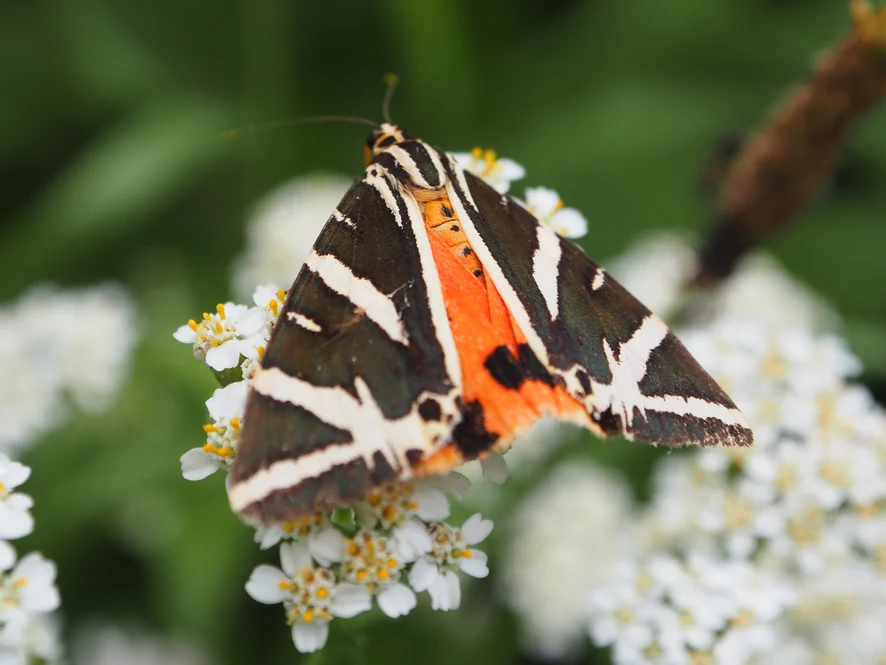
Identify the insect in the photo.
Euplagia quadripunctaria
